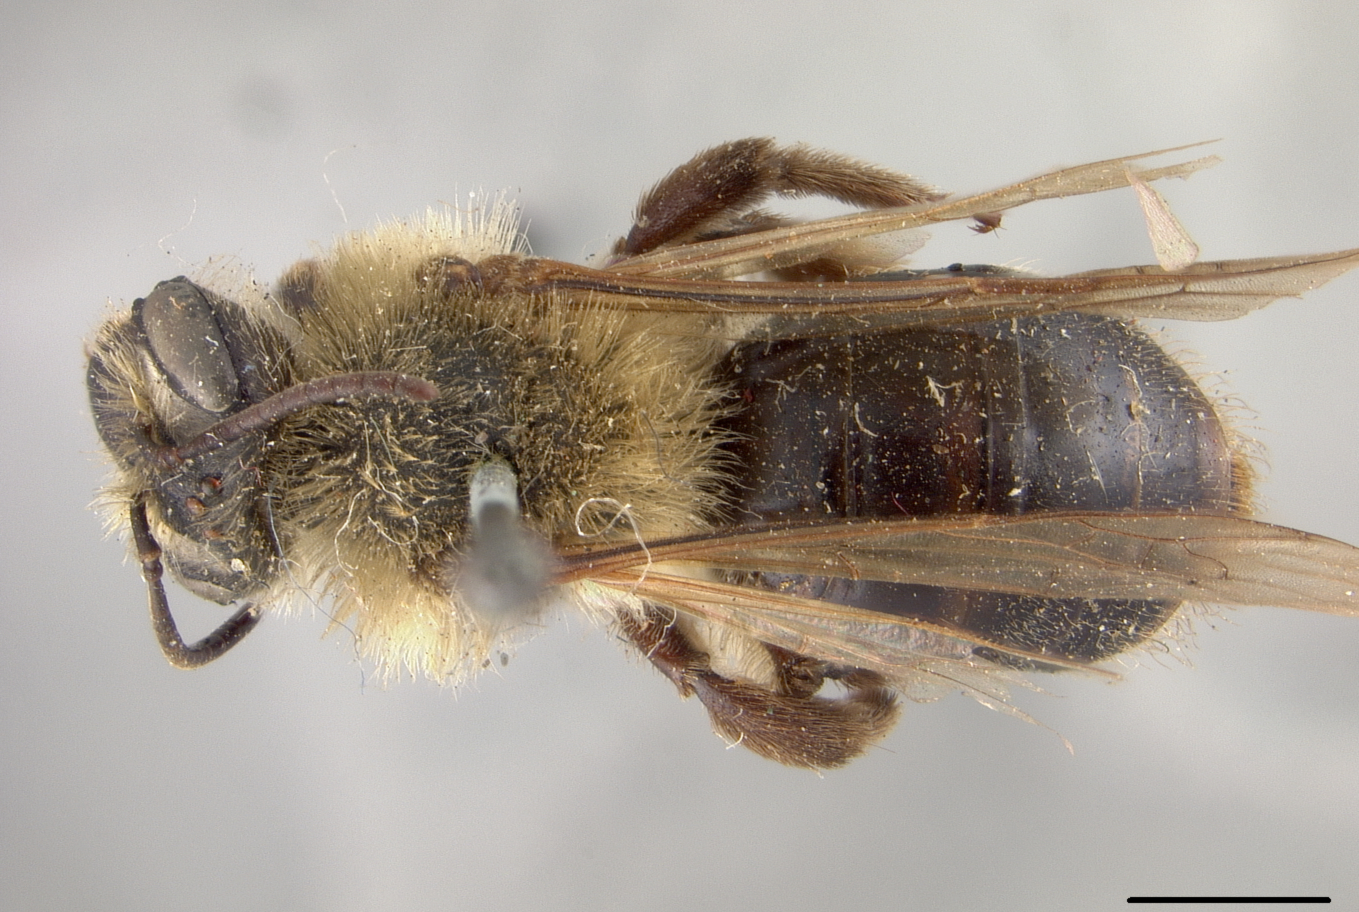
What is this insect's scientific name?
Andrena dunningi
